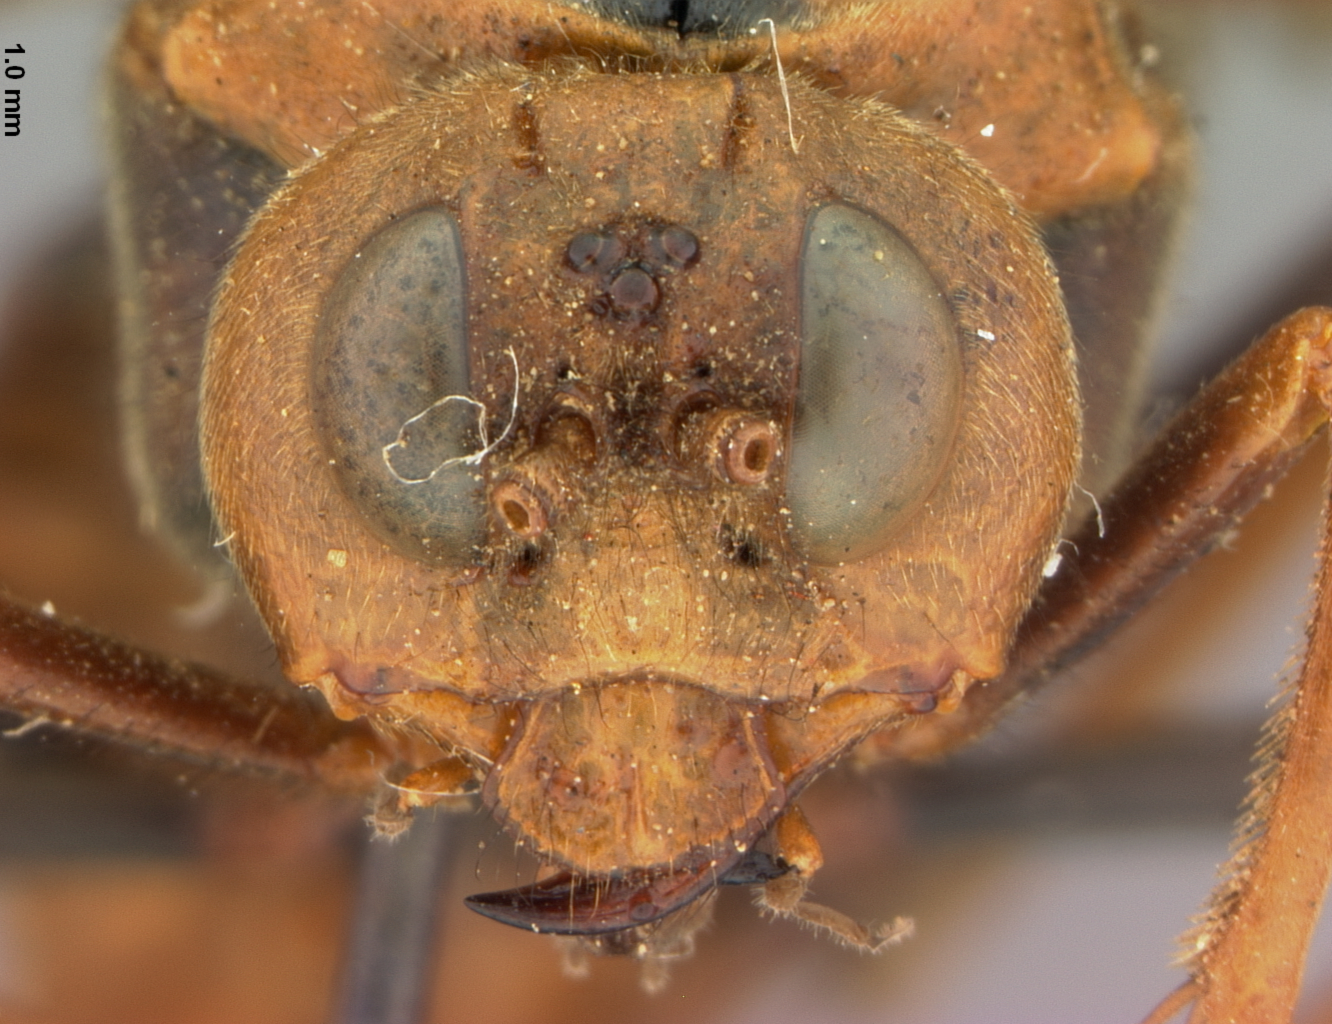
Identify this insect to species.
Cimbicisoma dendrobii
